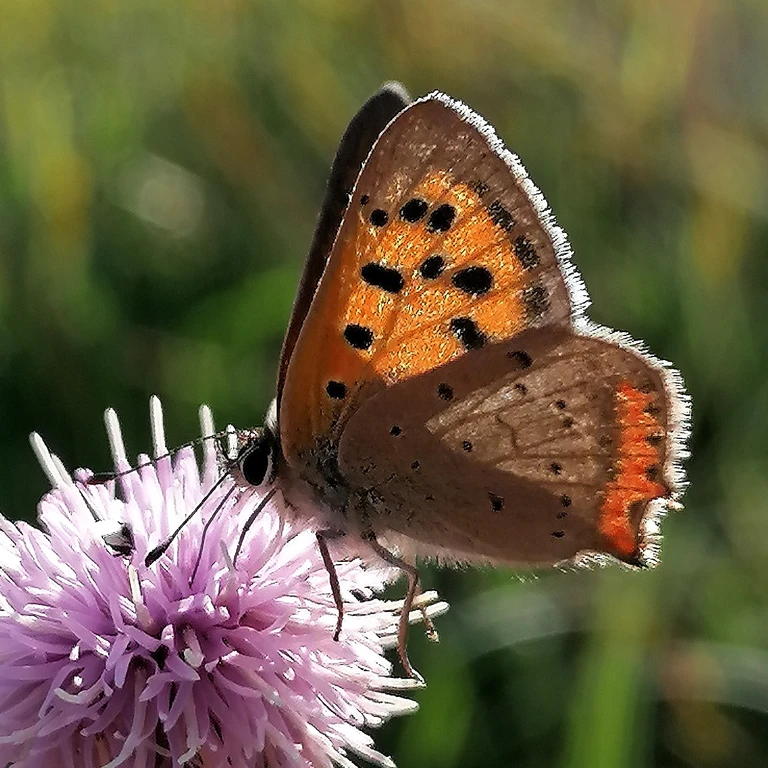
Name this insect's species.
Lycaena phlaeas
